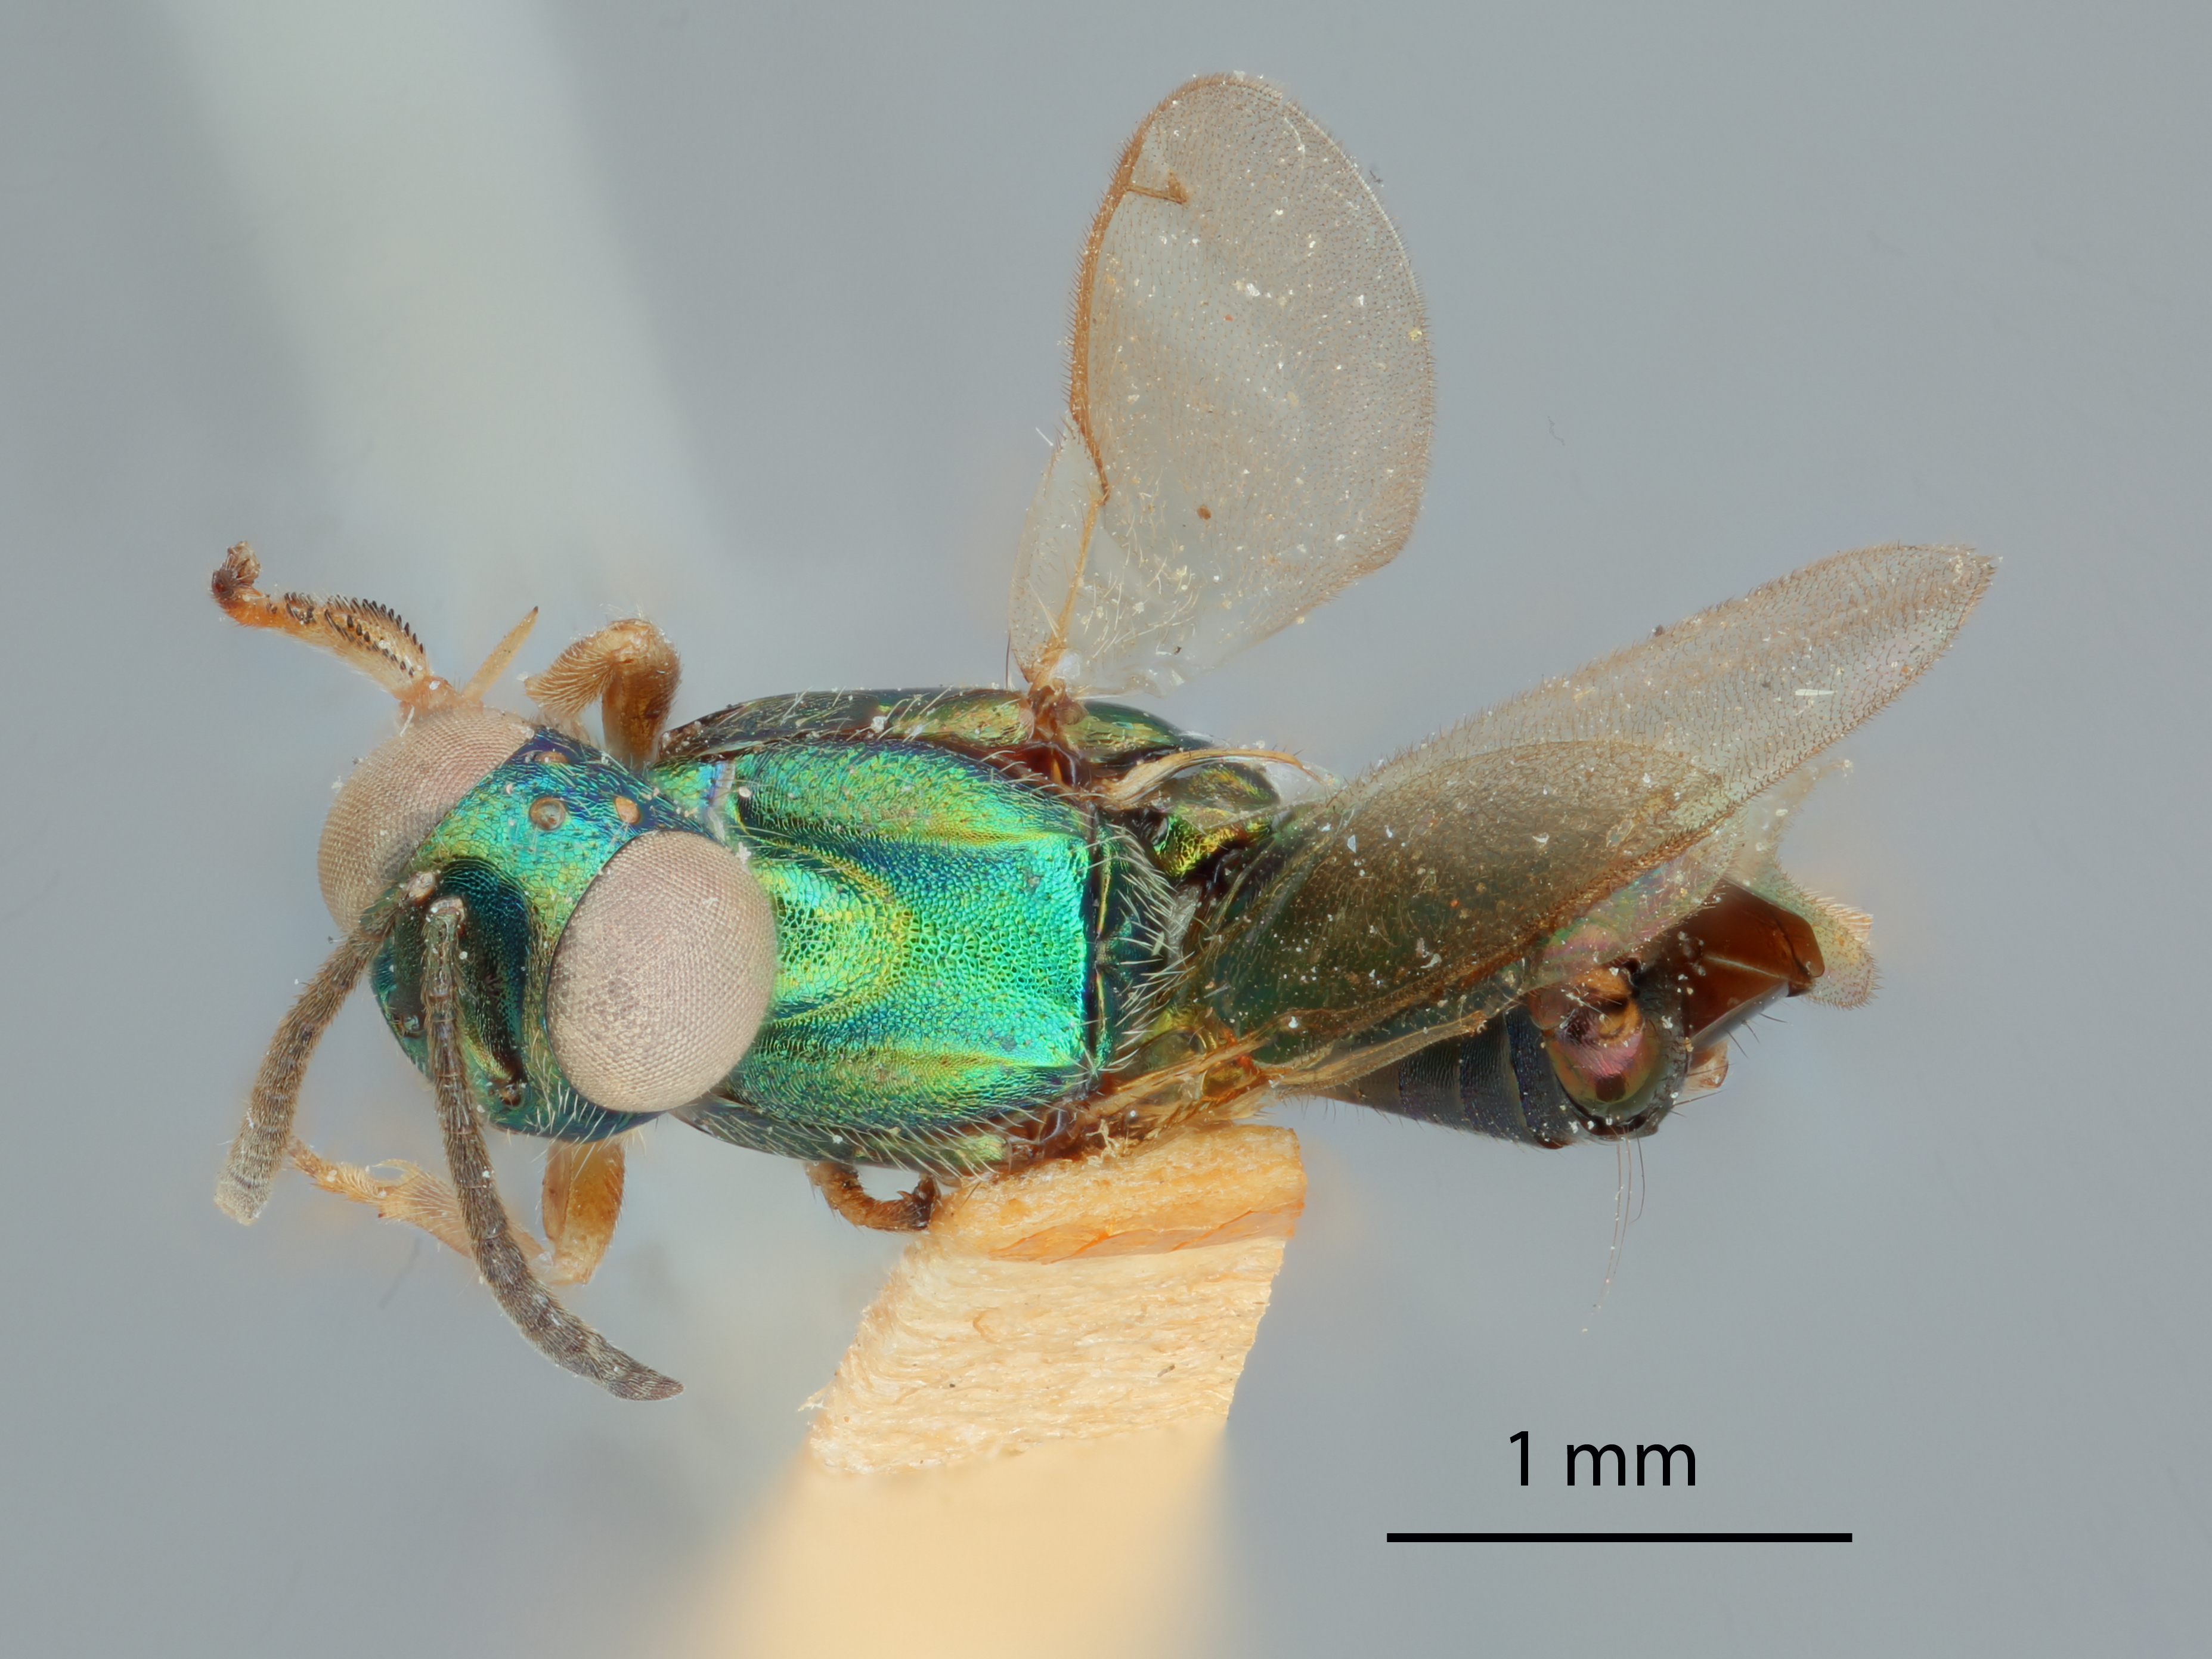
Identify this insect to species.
Eupelmus hawaiiensis
